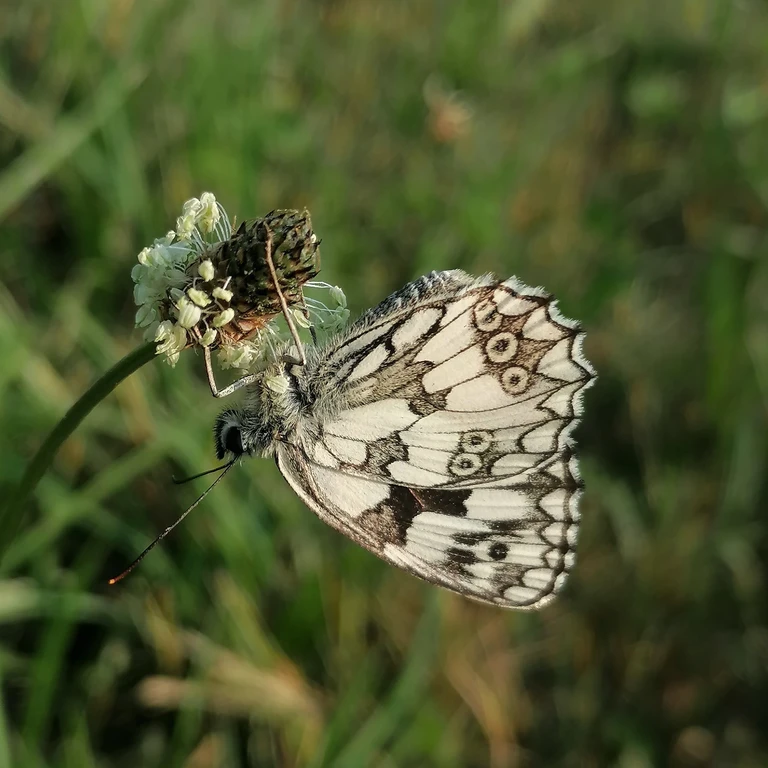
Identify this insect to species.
Melanargia galathea
